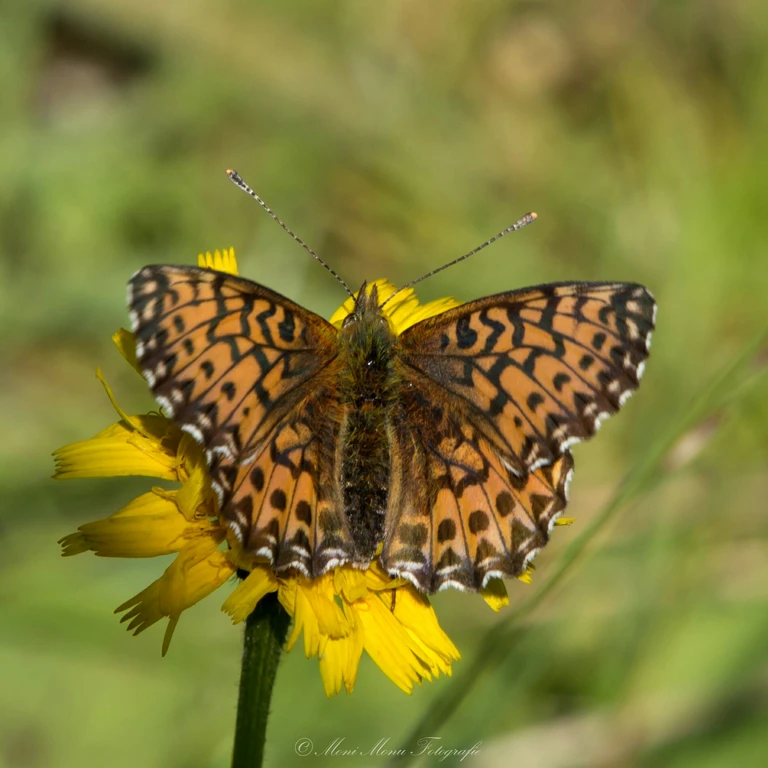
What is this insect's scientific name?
Boloria titania
